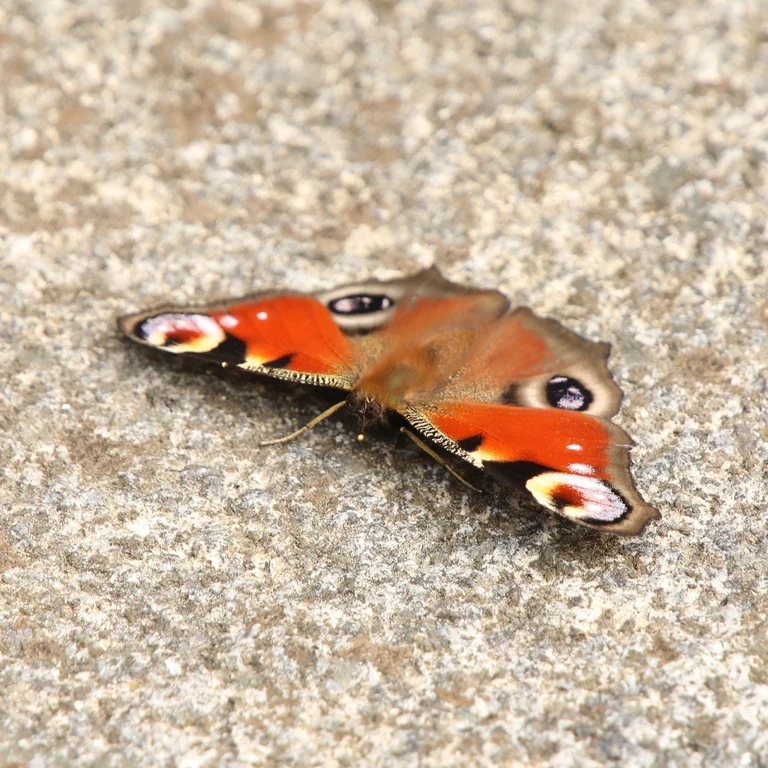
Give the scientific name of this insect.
Aglais io
